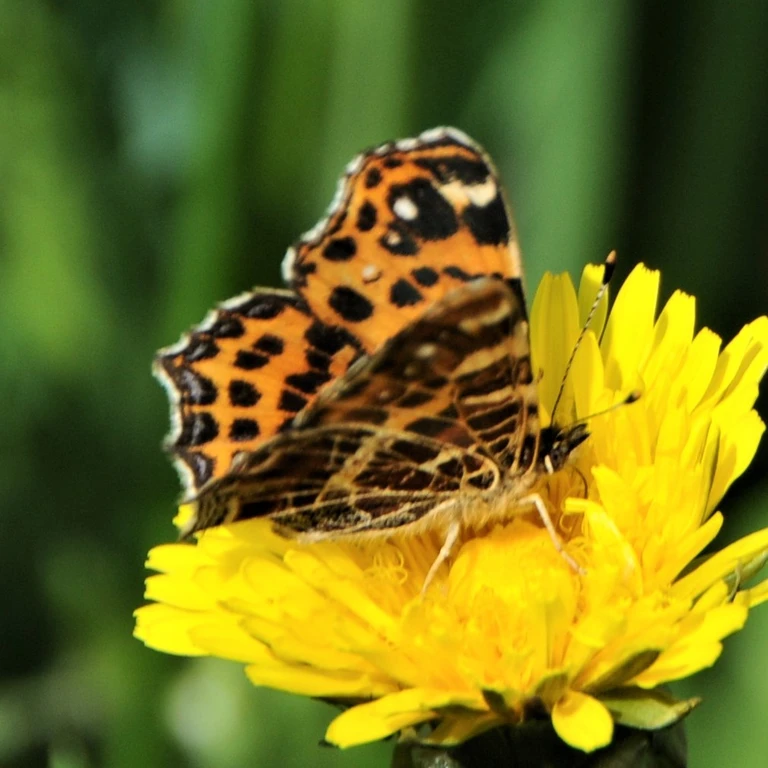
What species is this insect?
Araschnia levana
